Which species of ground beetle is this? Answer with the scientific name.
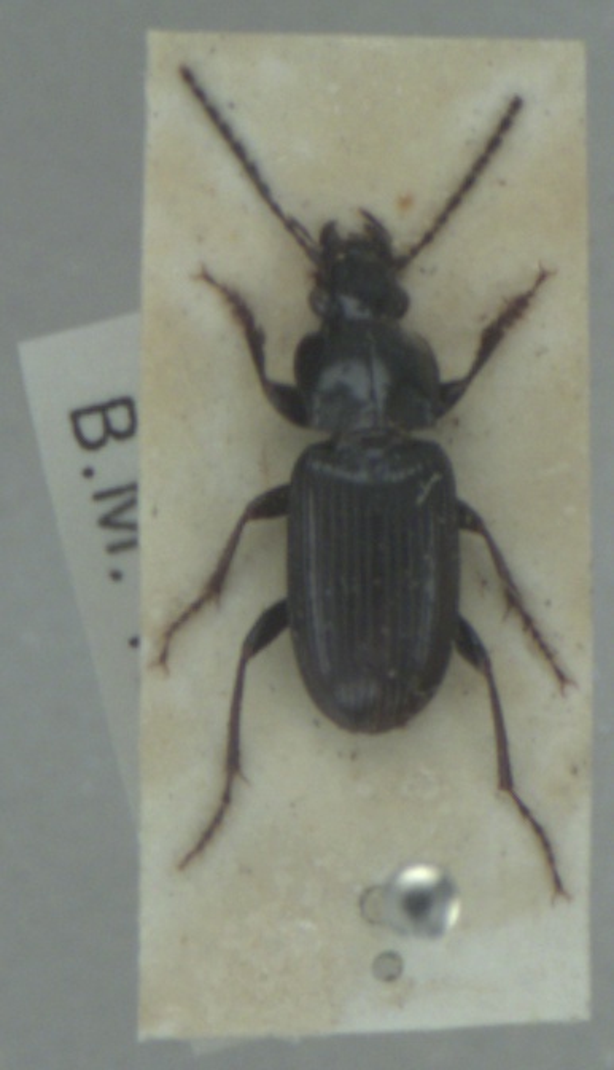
Pterostichus gracilis
